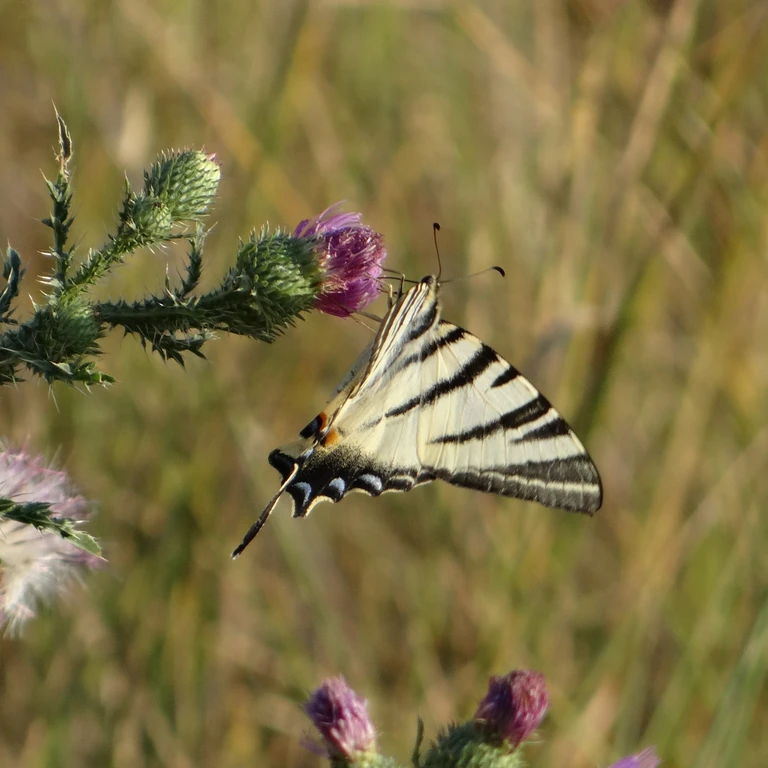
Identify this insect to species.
Iphiclides podalirius
